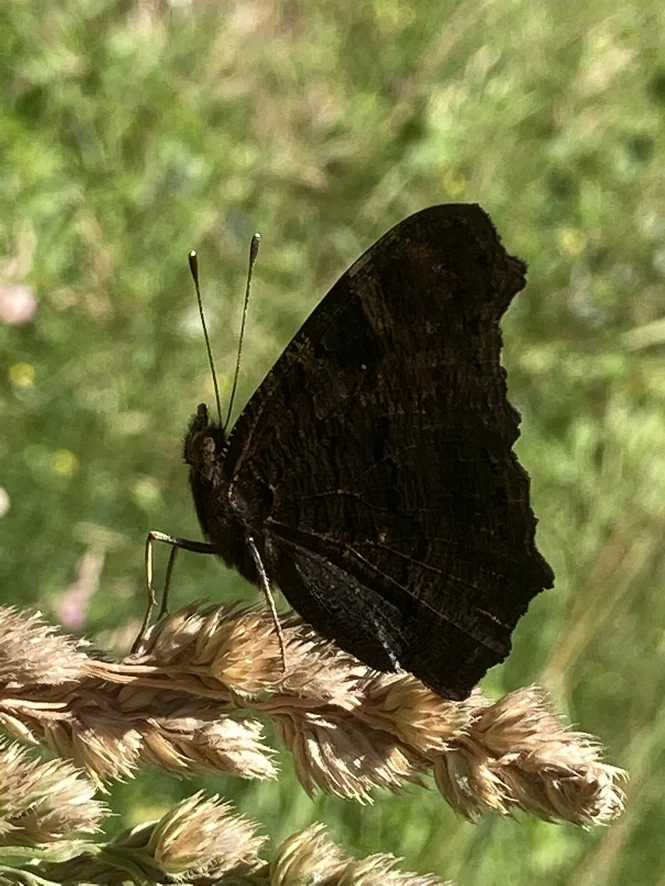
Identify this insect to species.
Aglais io
